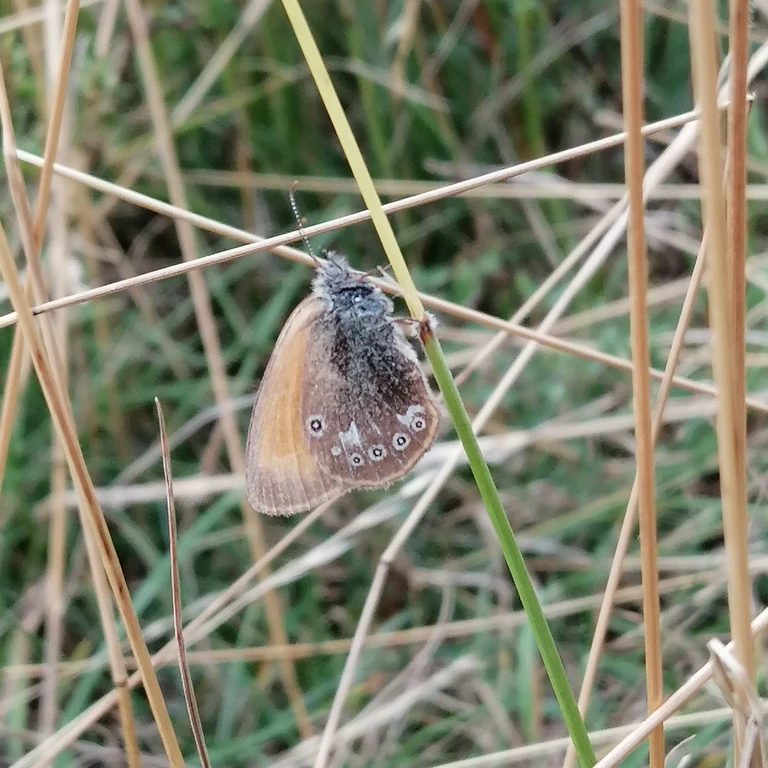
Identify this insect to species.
Coenonympha glycerion (also Coenonympha iphis)
